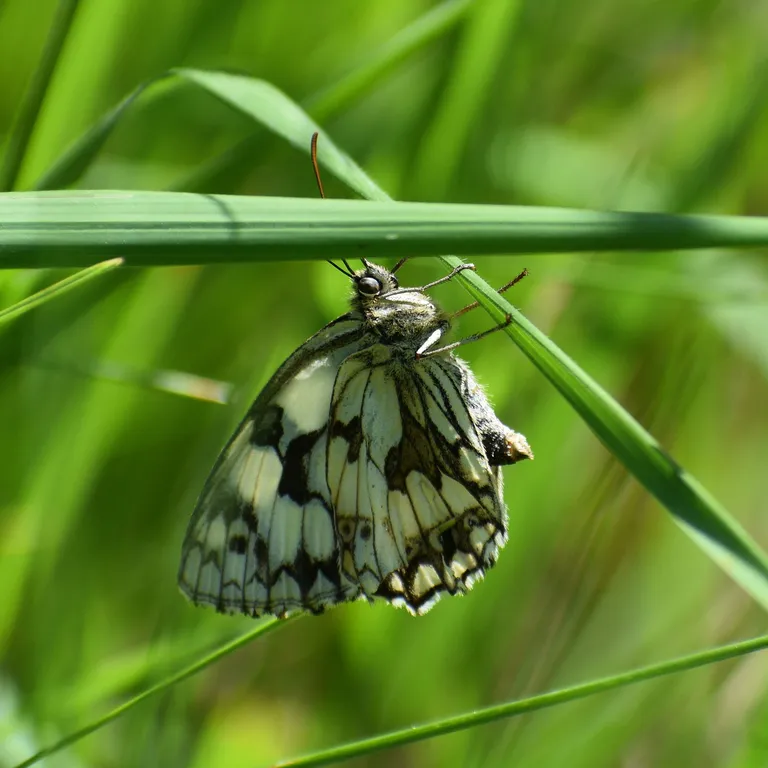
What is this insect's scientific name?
Melanargia galathea
